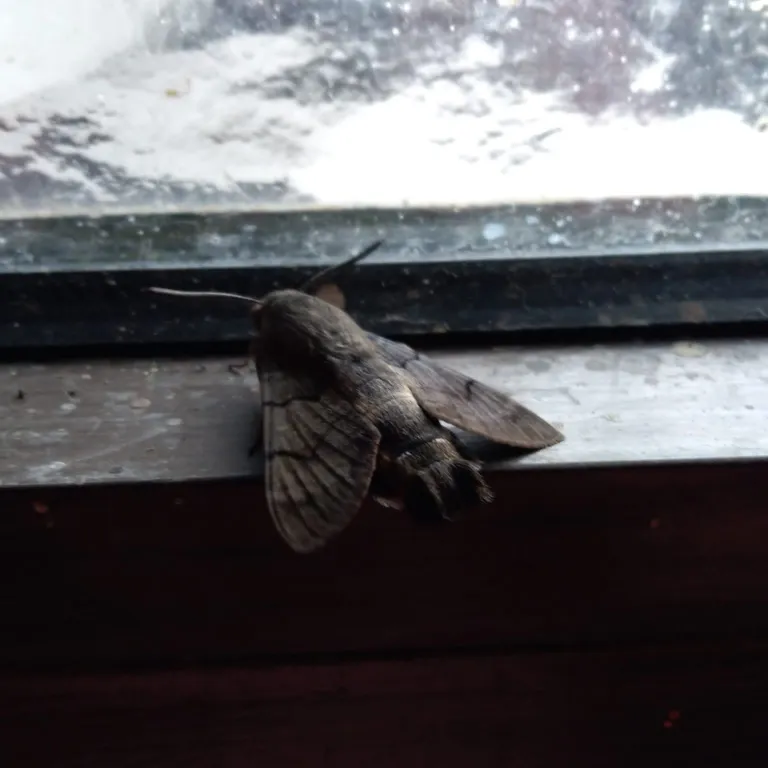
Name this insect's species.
Macroglossum stellatarum
